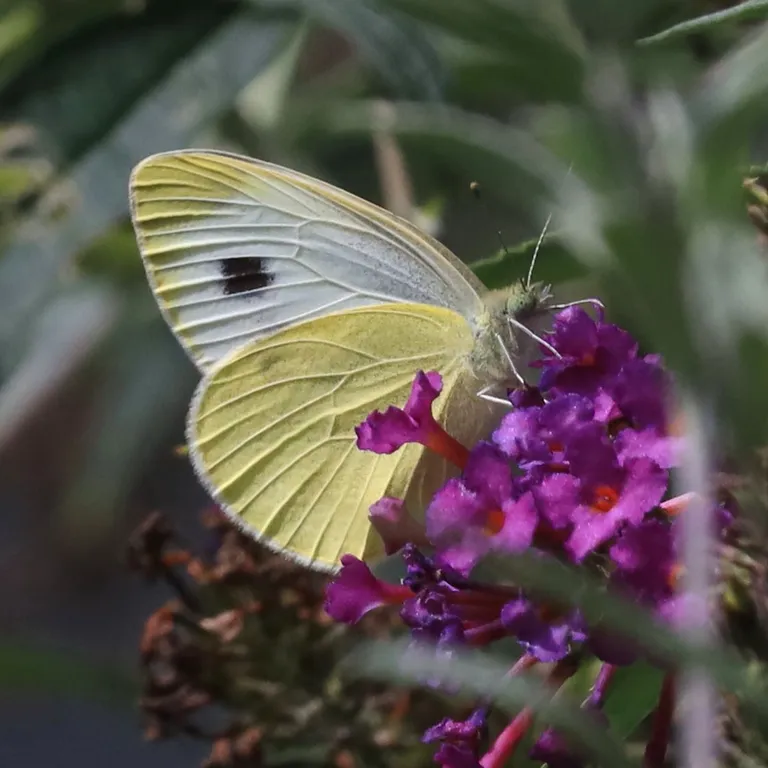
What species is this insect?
Pieris mannii
